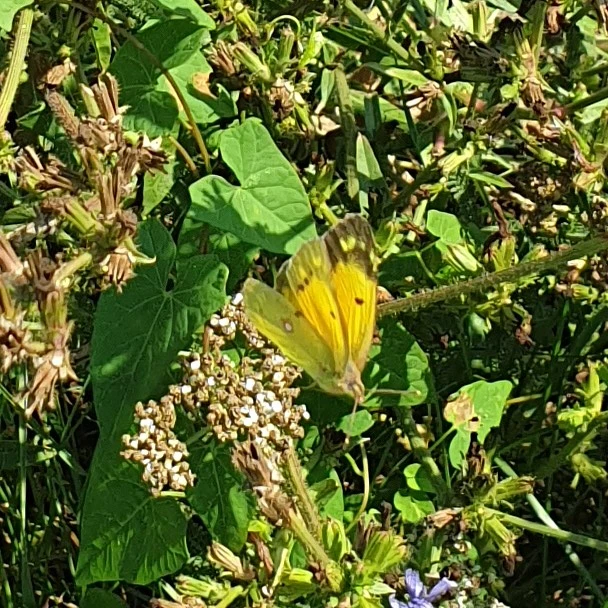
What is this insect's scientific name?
Colias croceus
